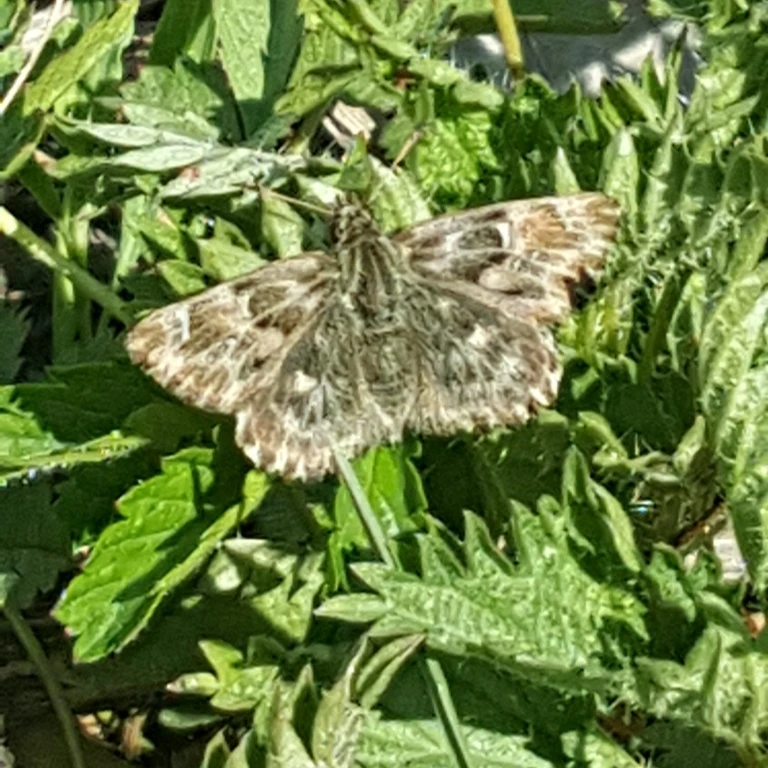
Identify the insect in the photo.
Carcharodus alceae
